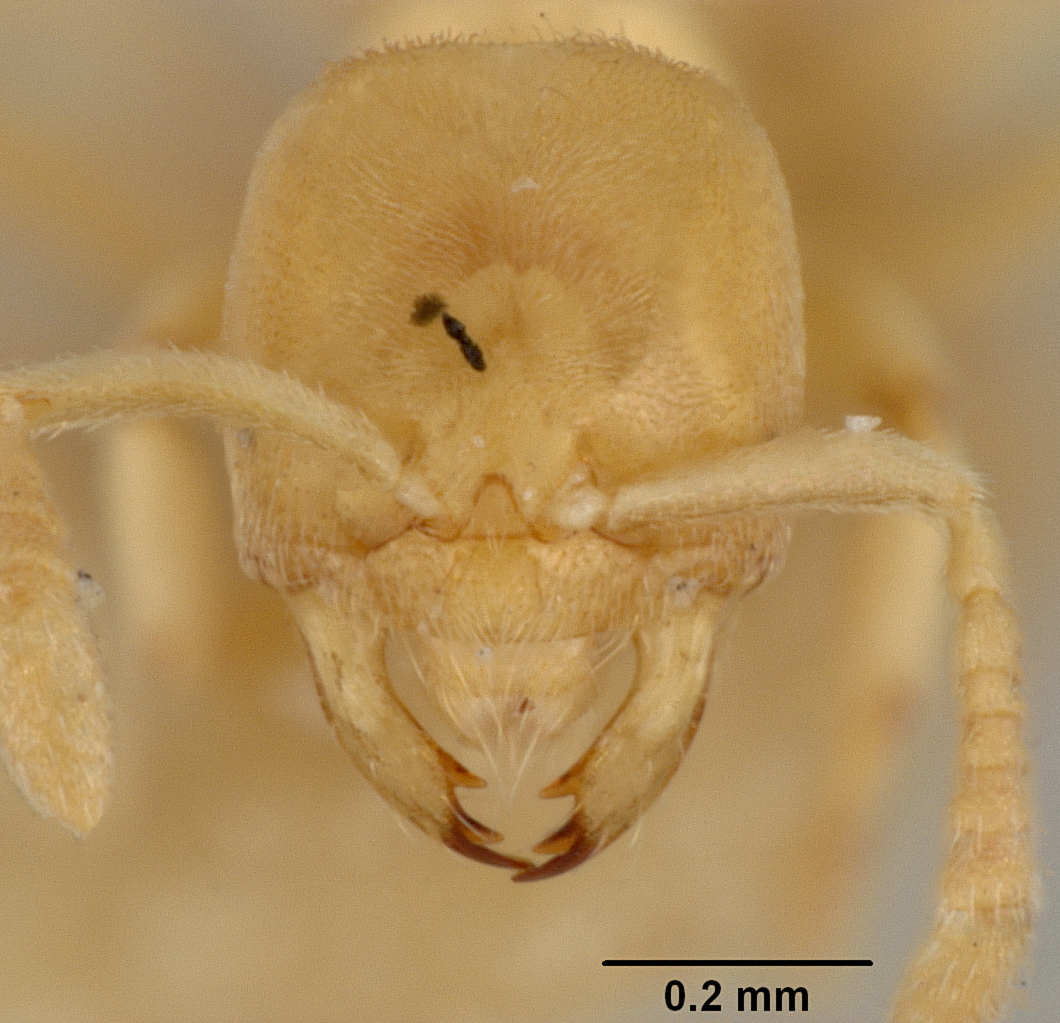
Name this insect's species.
Acropyga wheeleri
